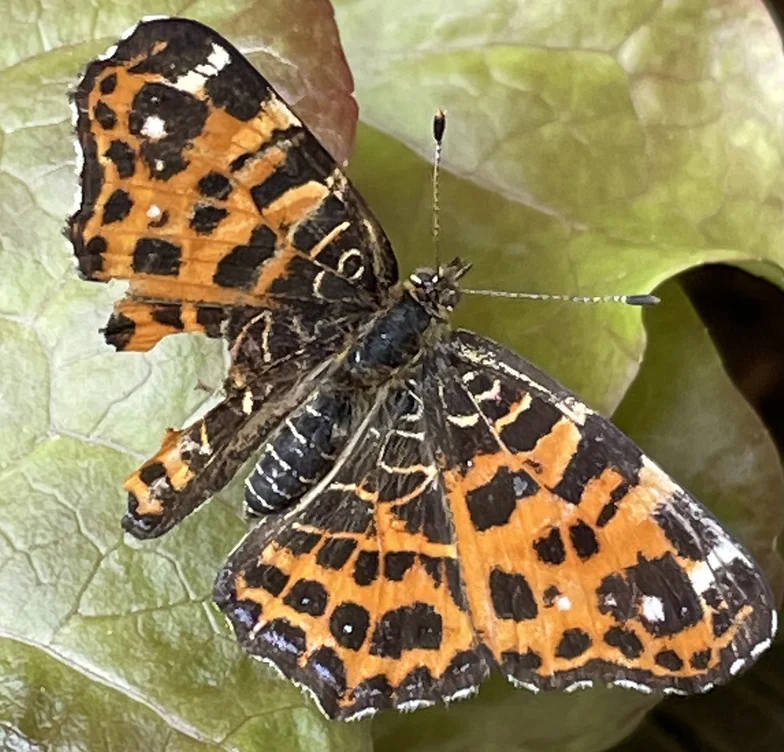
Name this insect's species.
Araschnia levana
